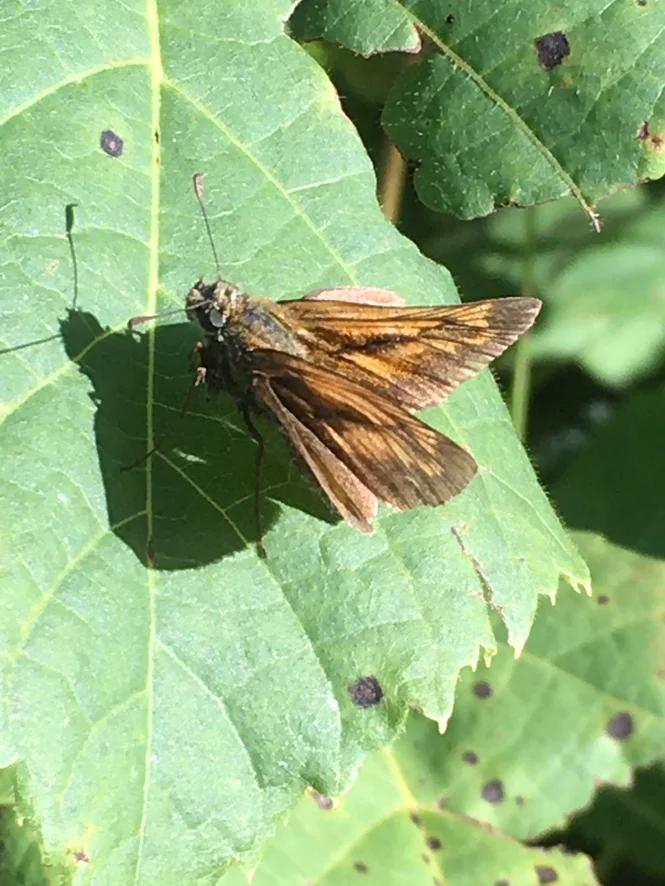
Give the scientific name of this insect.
Ochlodes sylvanus (also Ochlodes venata)
